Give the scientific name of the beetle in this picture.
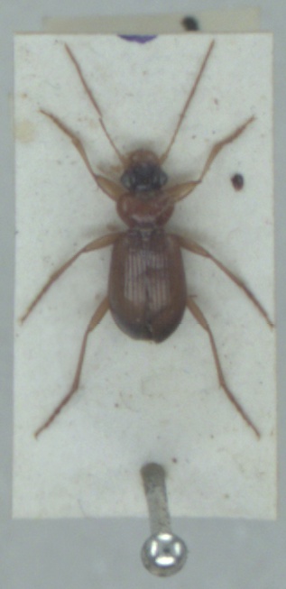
Leistus terminatus
